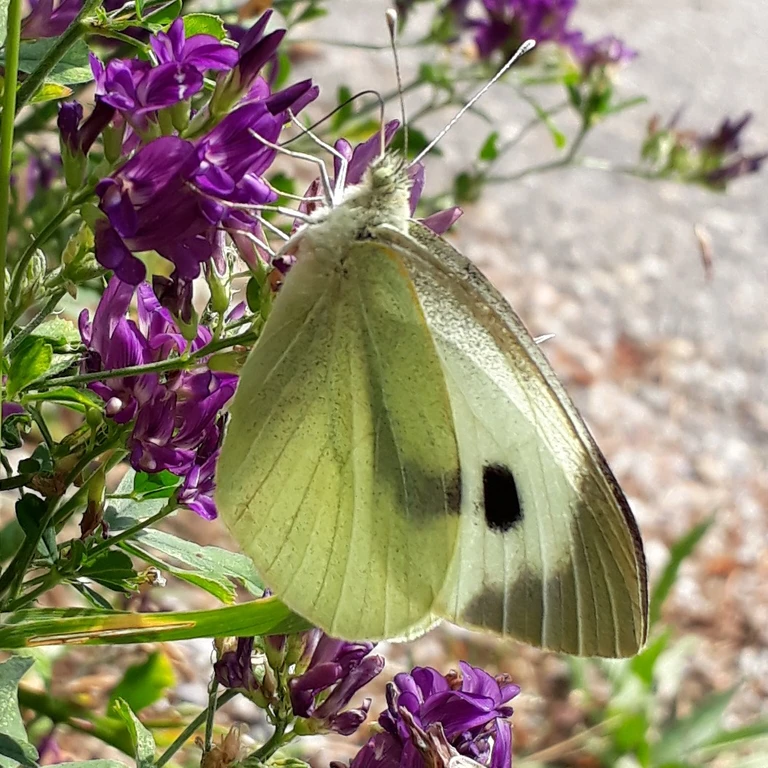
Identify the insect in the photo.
Pieris brassicae
